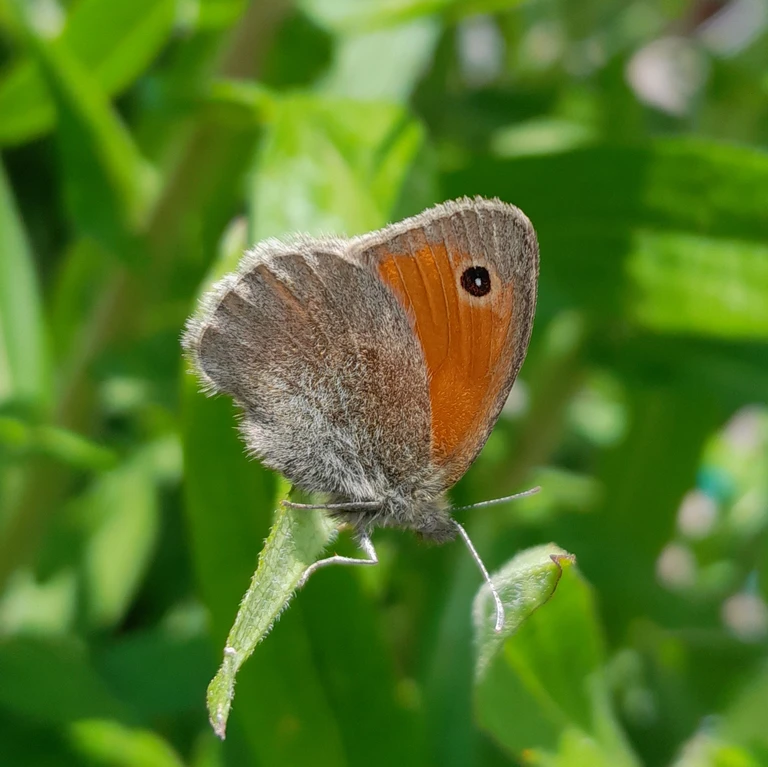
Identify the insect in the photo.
Coenonympha pamphilus
